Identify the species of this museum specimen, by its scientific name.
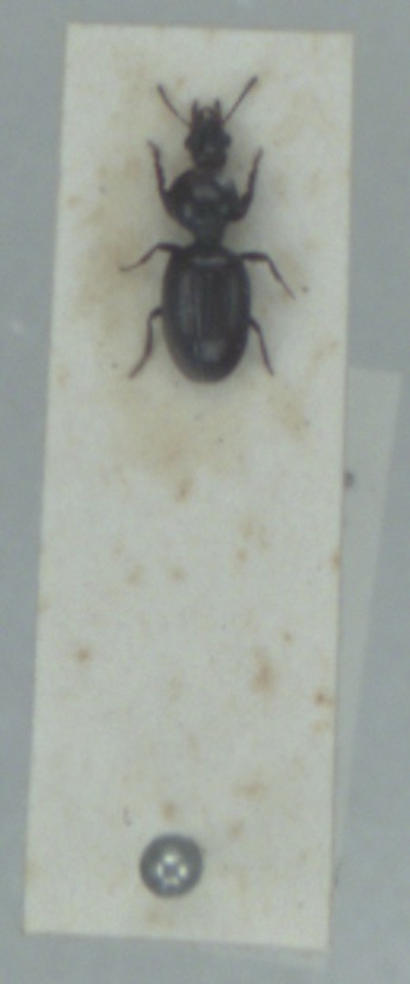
Dyschirius obscurus
